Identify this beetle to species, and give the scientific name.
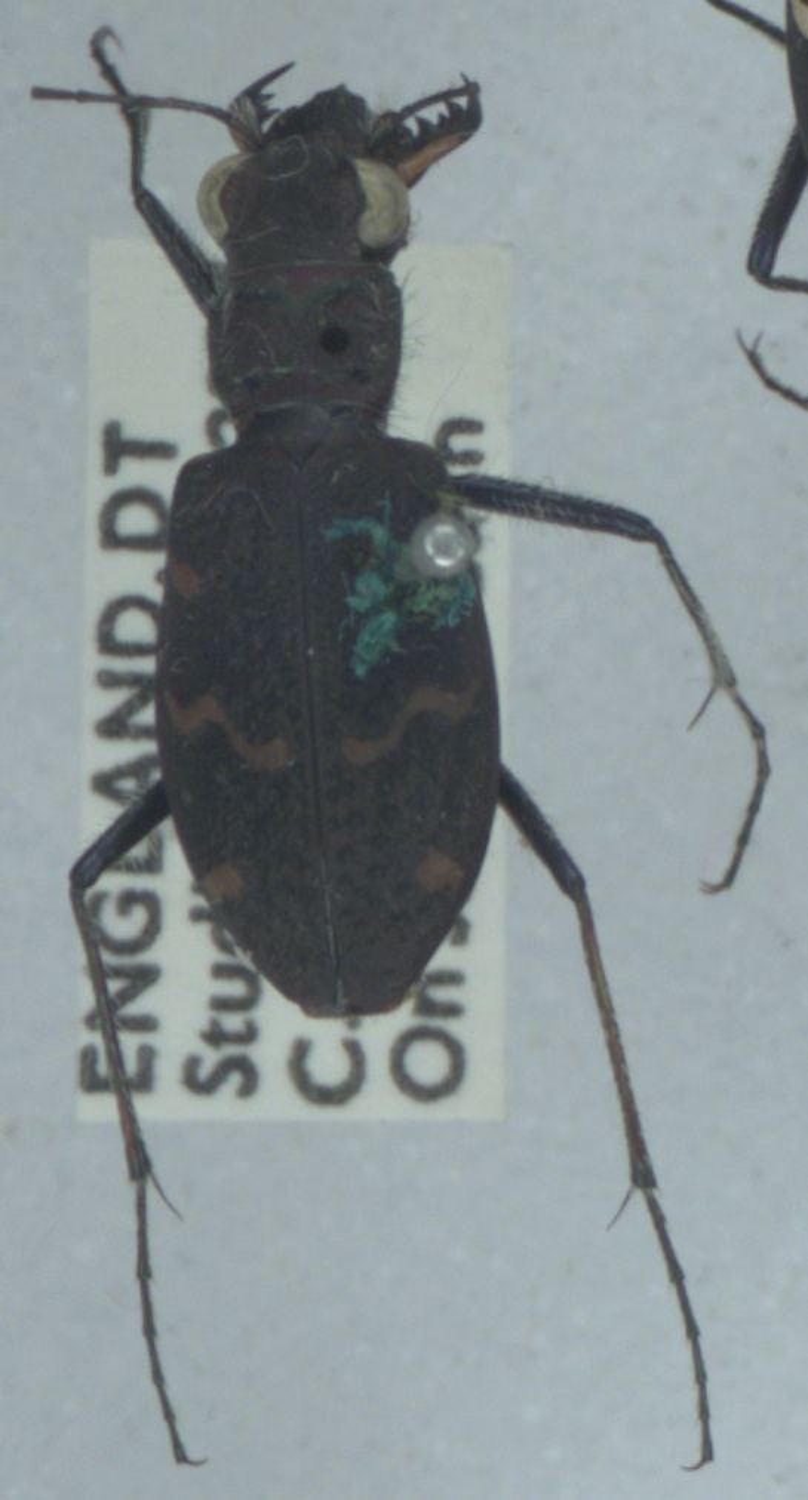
Cicindela sylvatica
